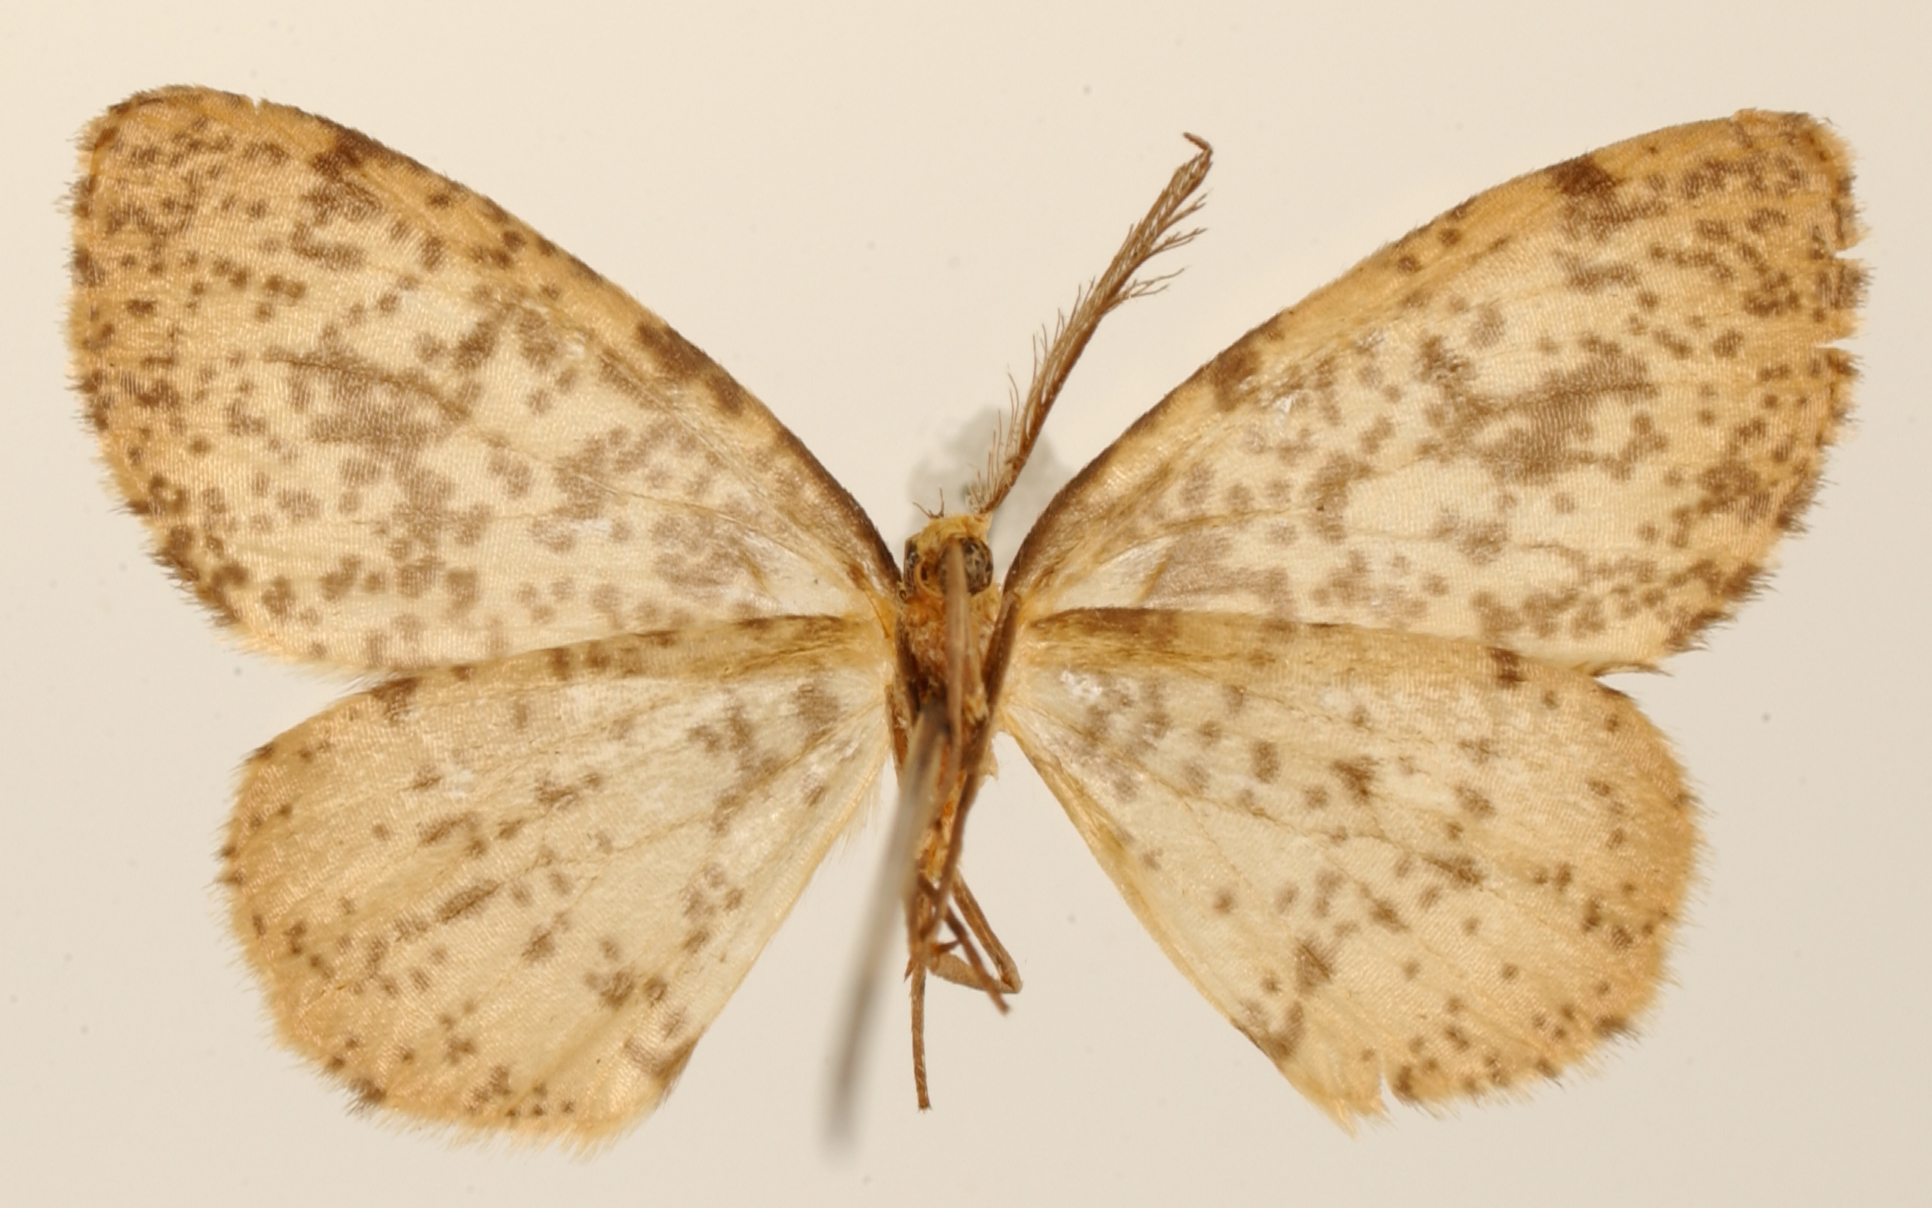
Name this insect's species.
Ellopia punctularia
